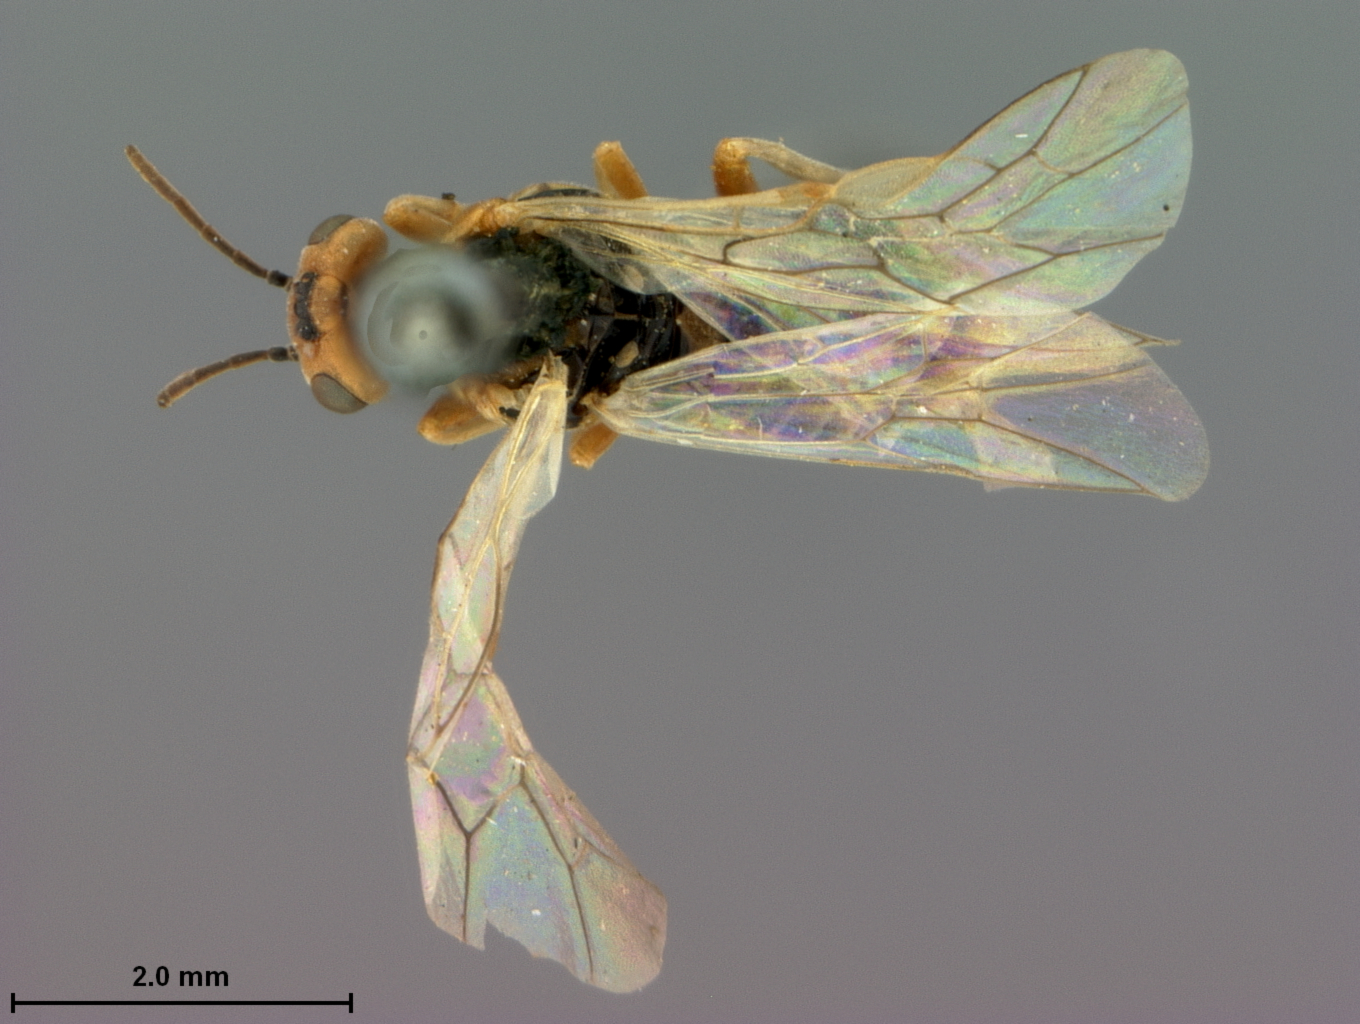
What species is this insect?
Hoplocampa occidentalis
